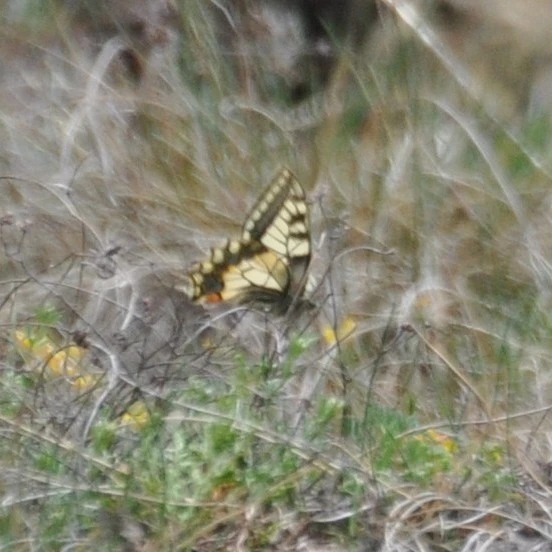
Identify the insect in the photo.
Papilio machaon
